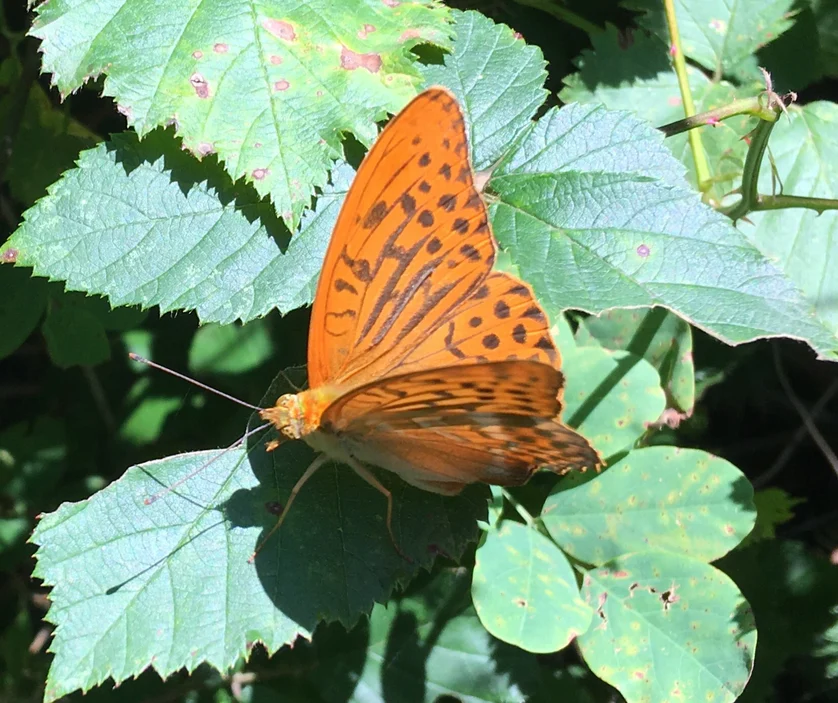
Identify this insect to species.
Argynnis paphia
